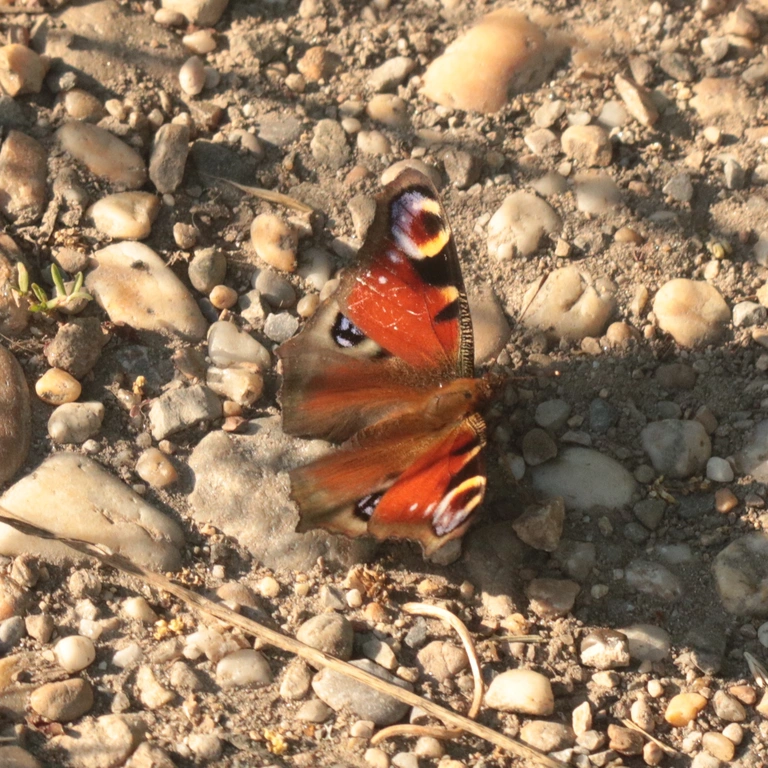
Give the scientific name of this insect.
Aglais io
